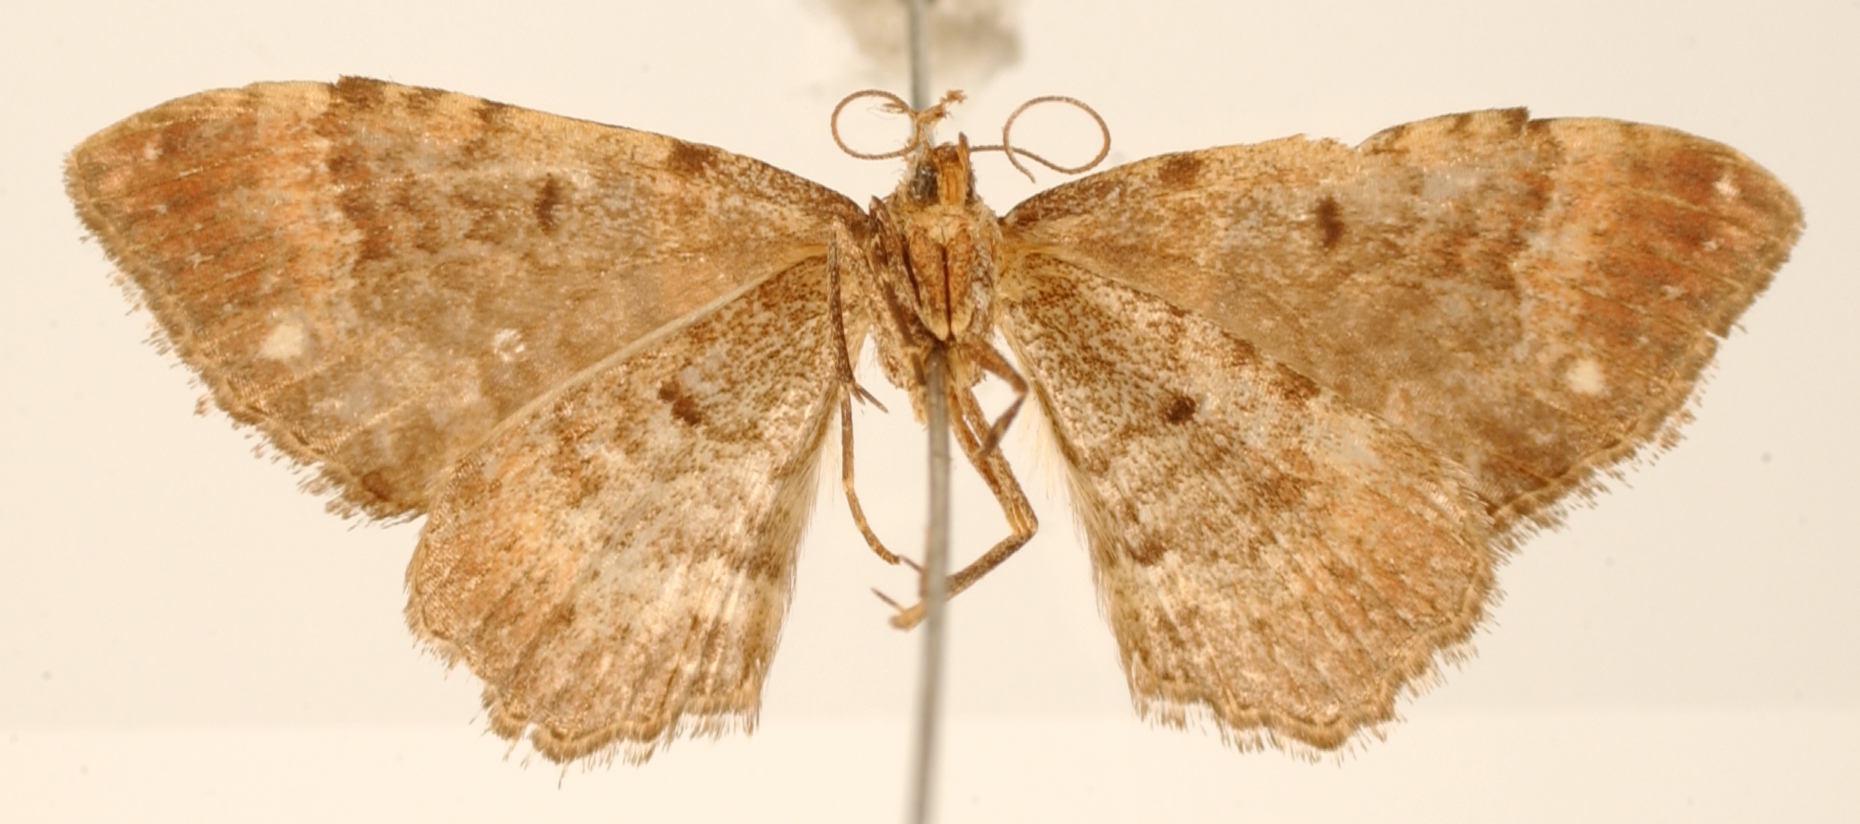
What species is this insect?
Xanthorhoe suffocata
